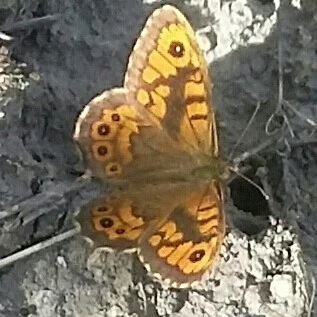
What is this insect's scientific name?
Lasiommata megera (also Pararge megera)
